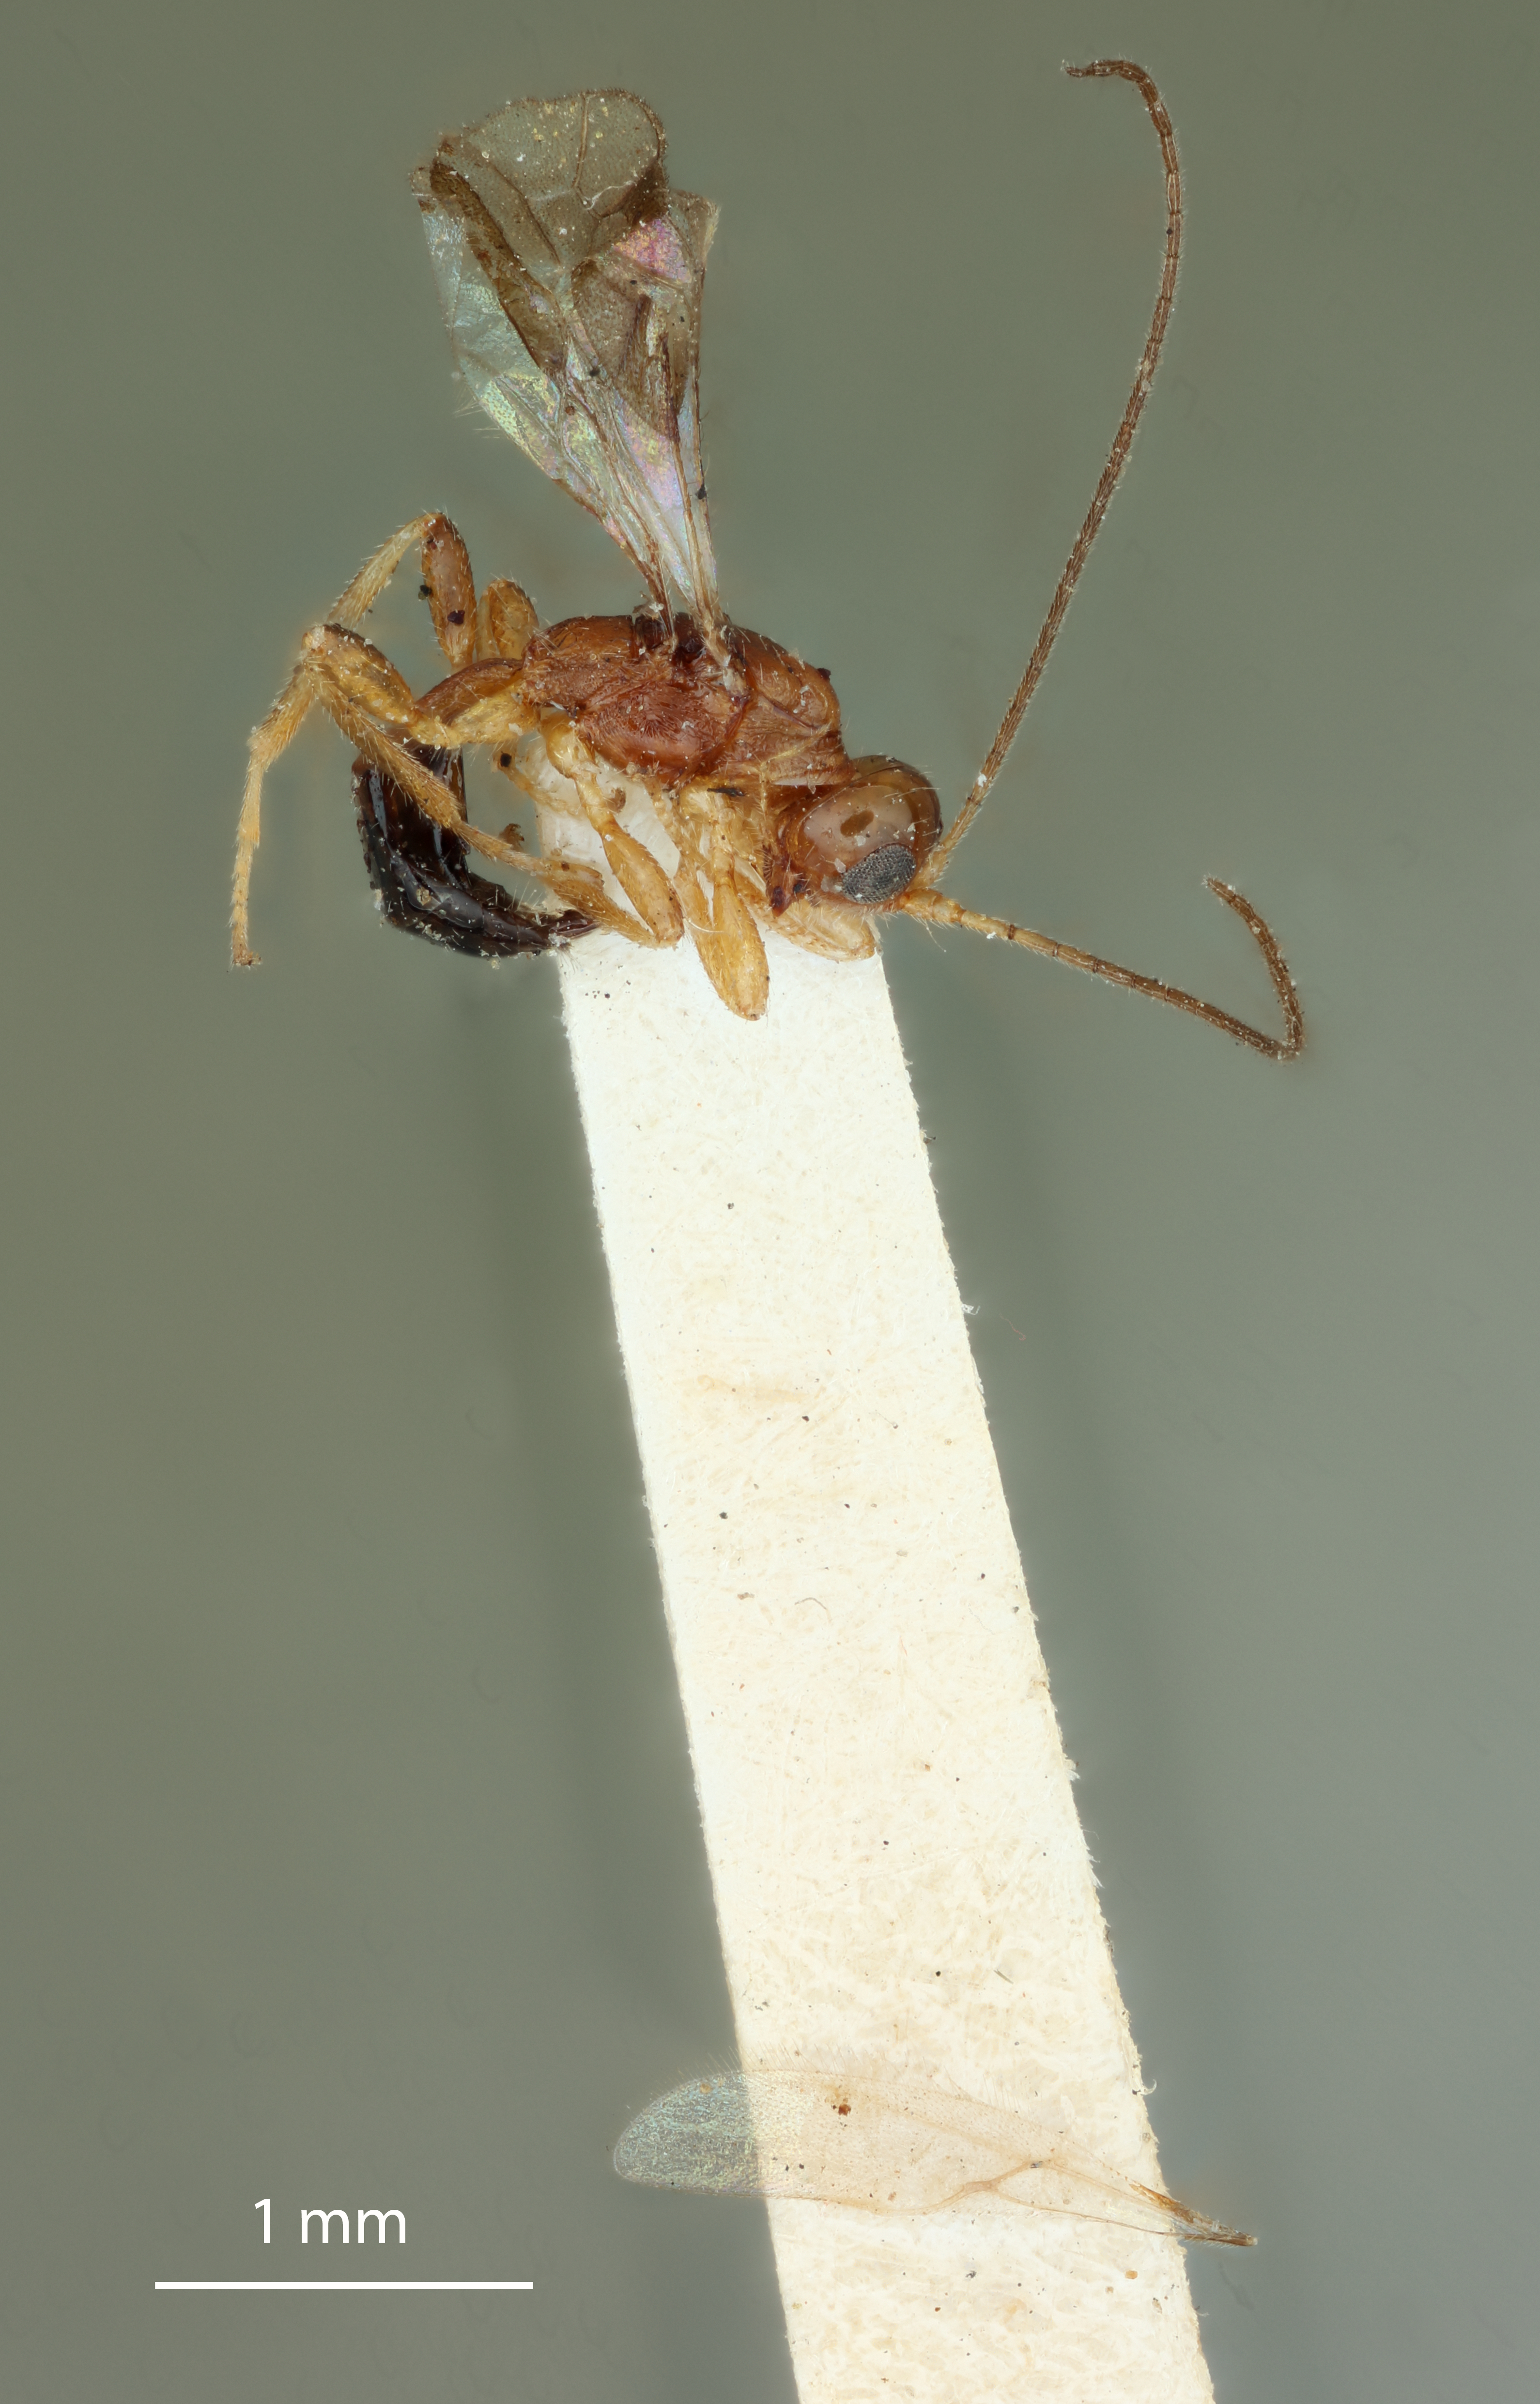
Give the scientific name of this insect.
Spathius californicus
